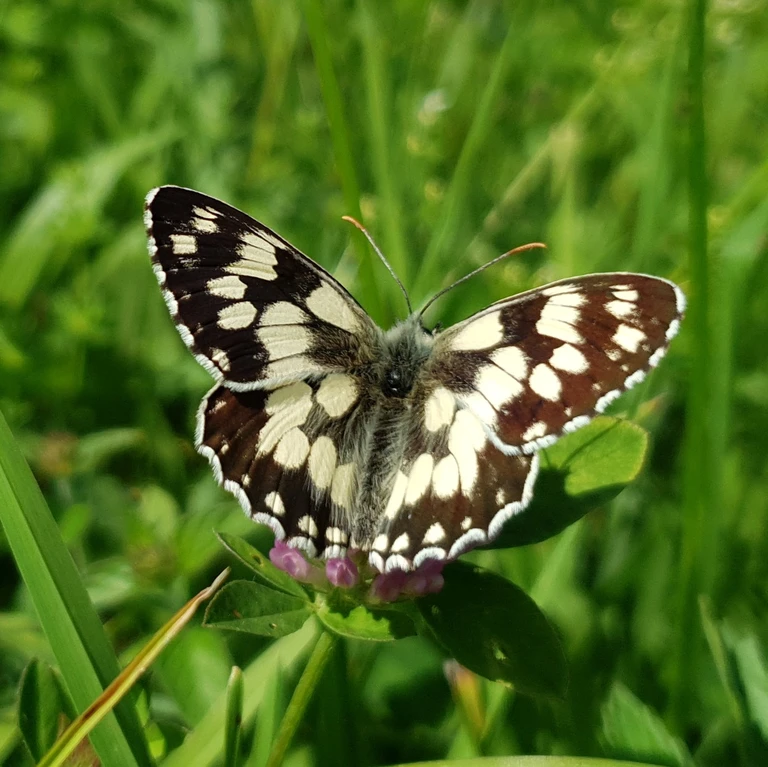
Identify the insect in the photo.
Melanargia galathea
